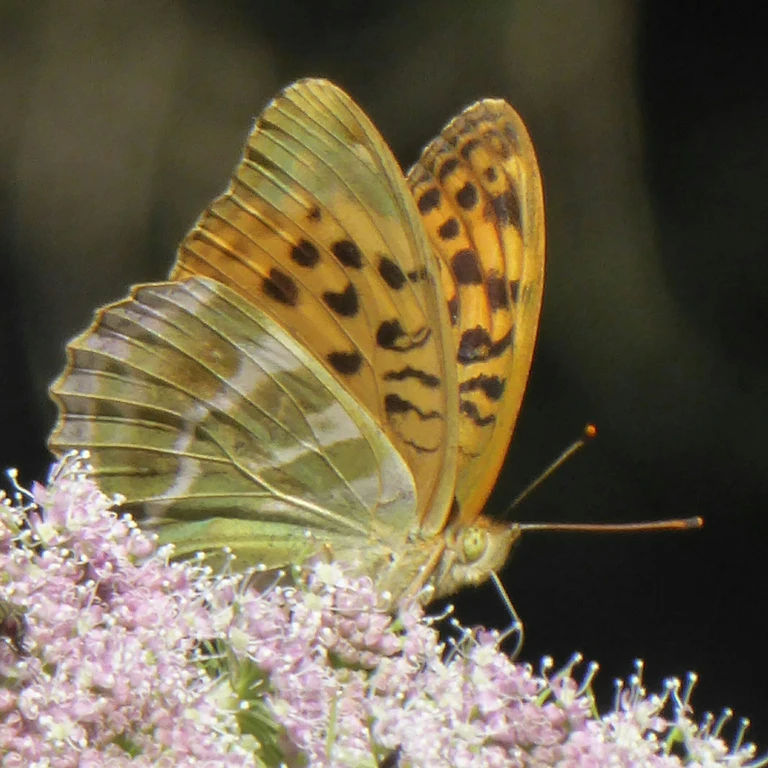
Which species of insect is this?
Argynnis paphia
